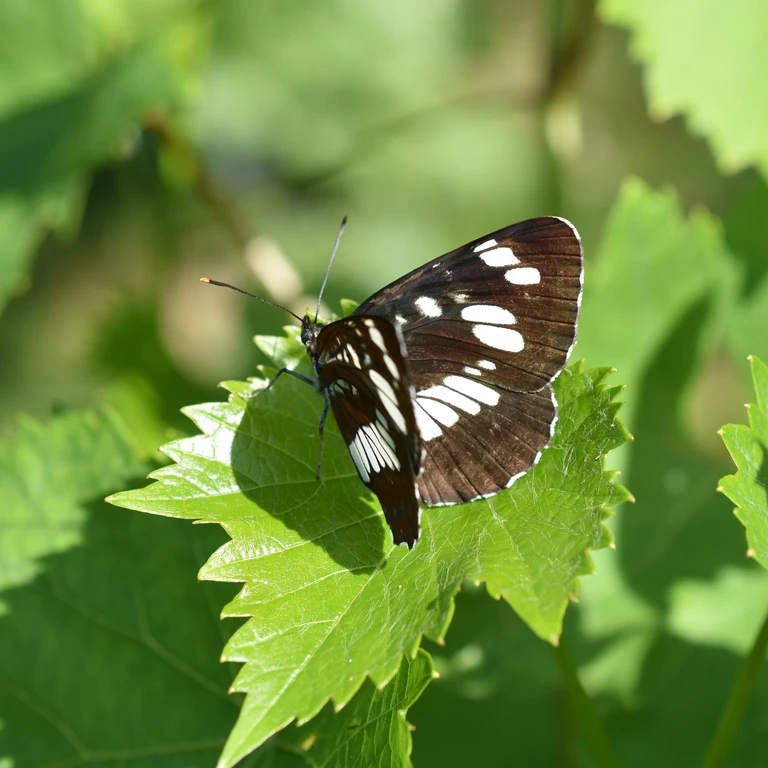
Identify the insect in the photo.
Neptis rivularis
